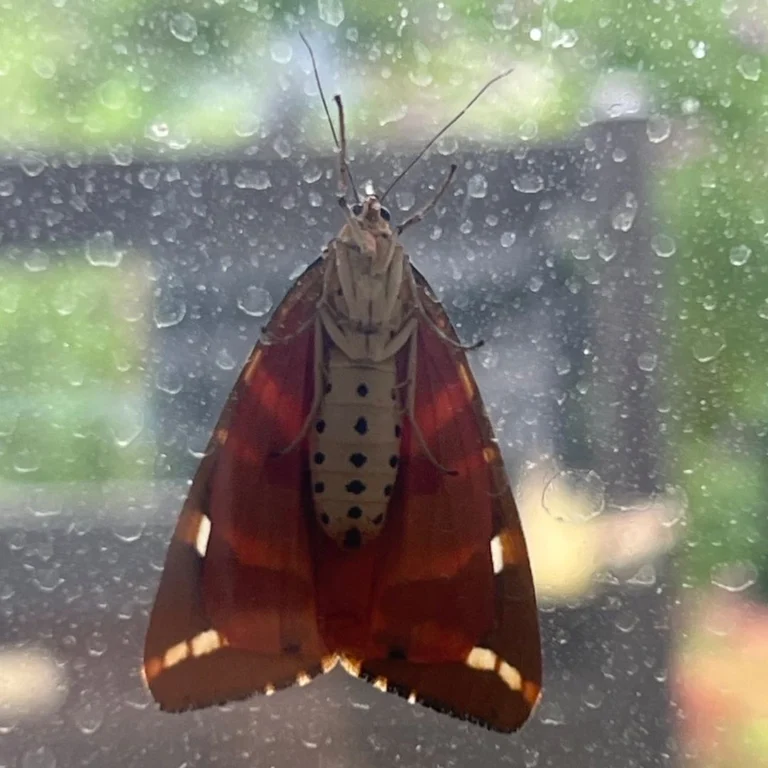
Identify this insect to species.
Euplagia quadripunctaria
